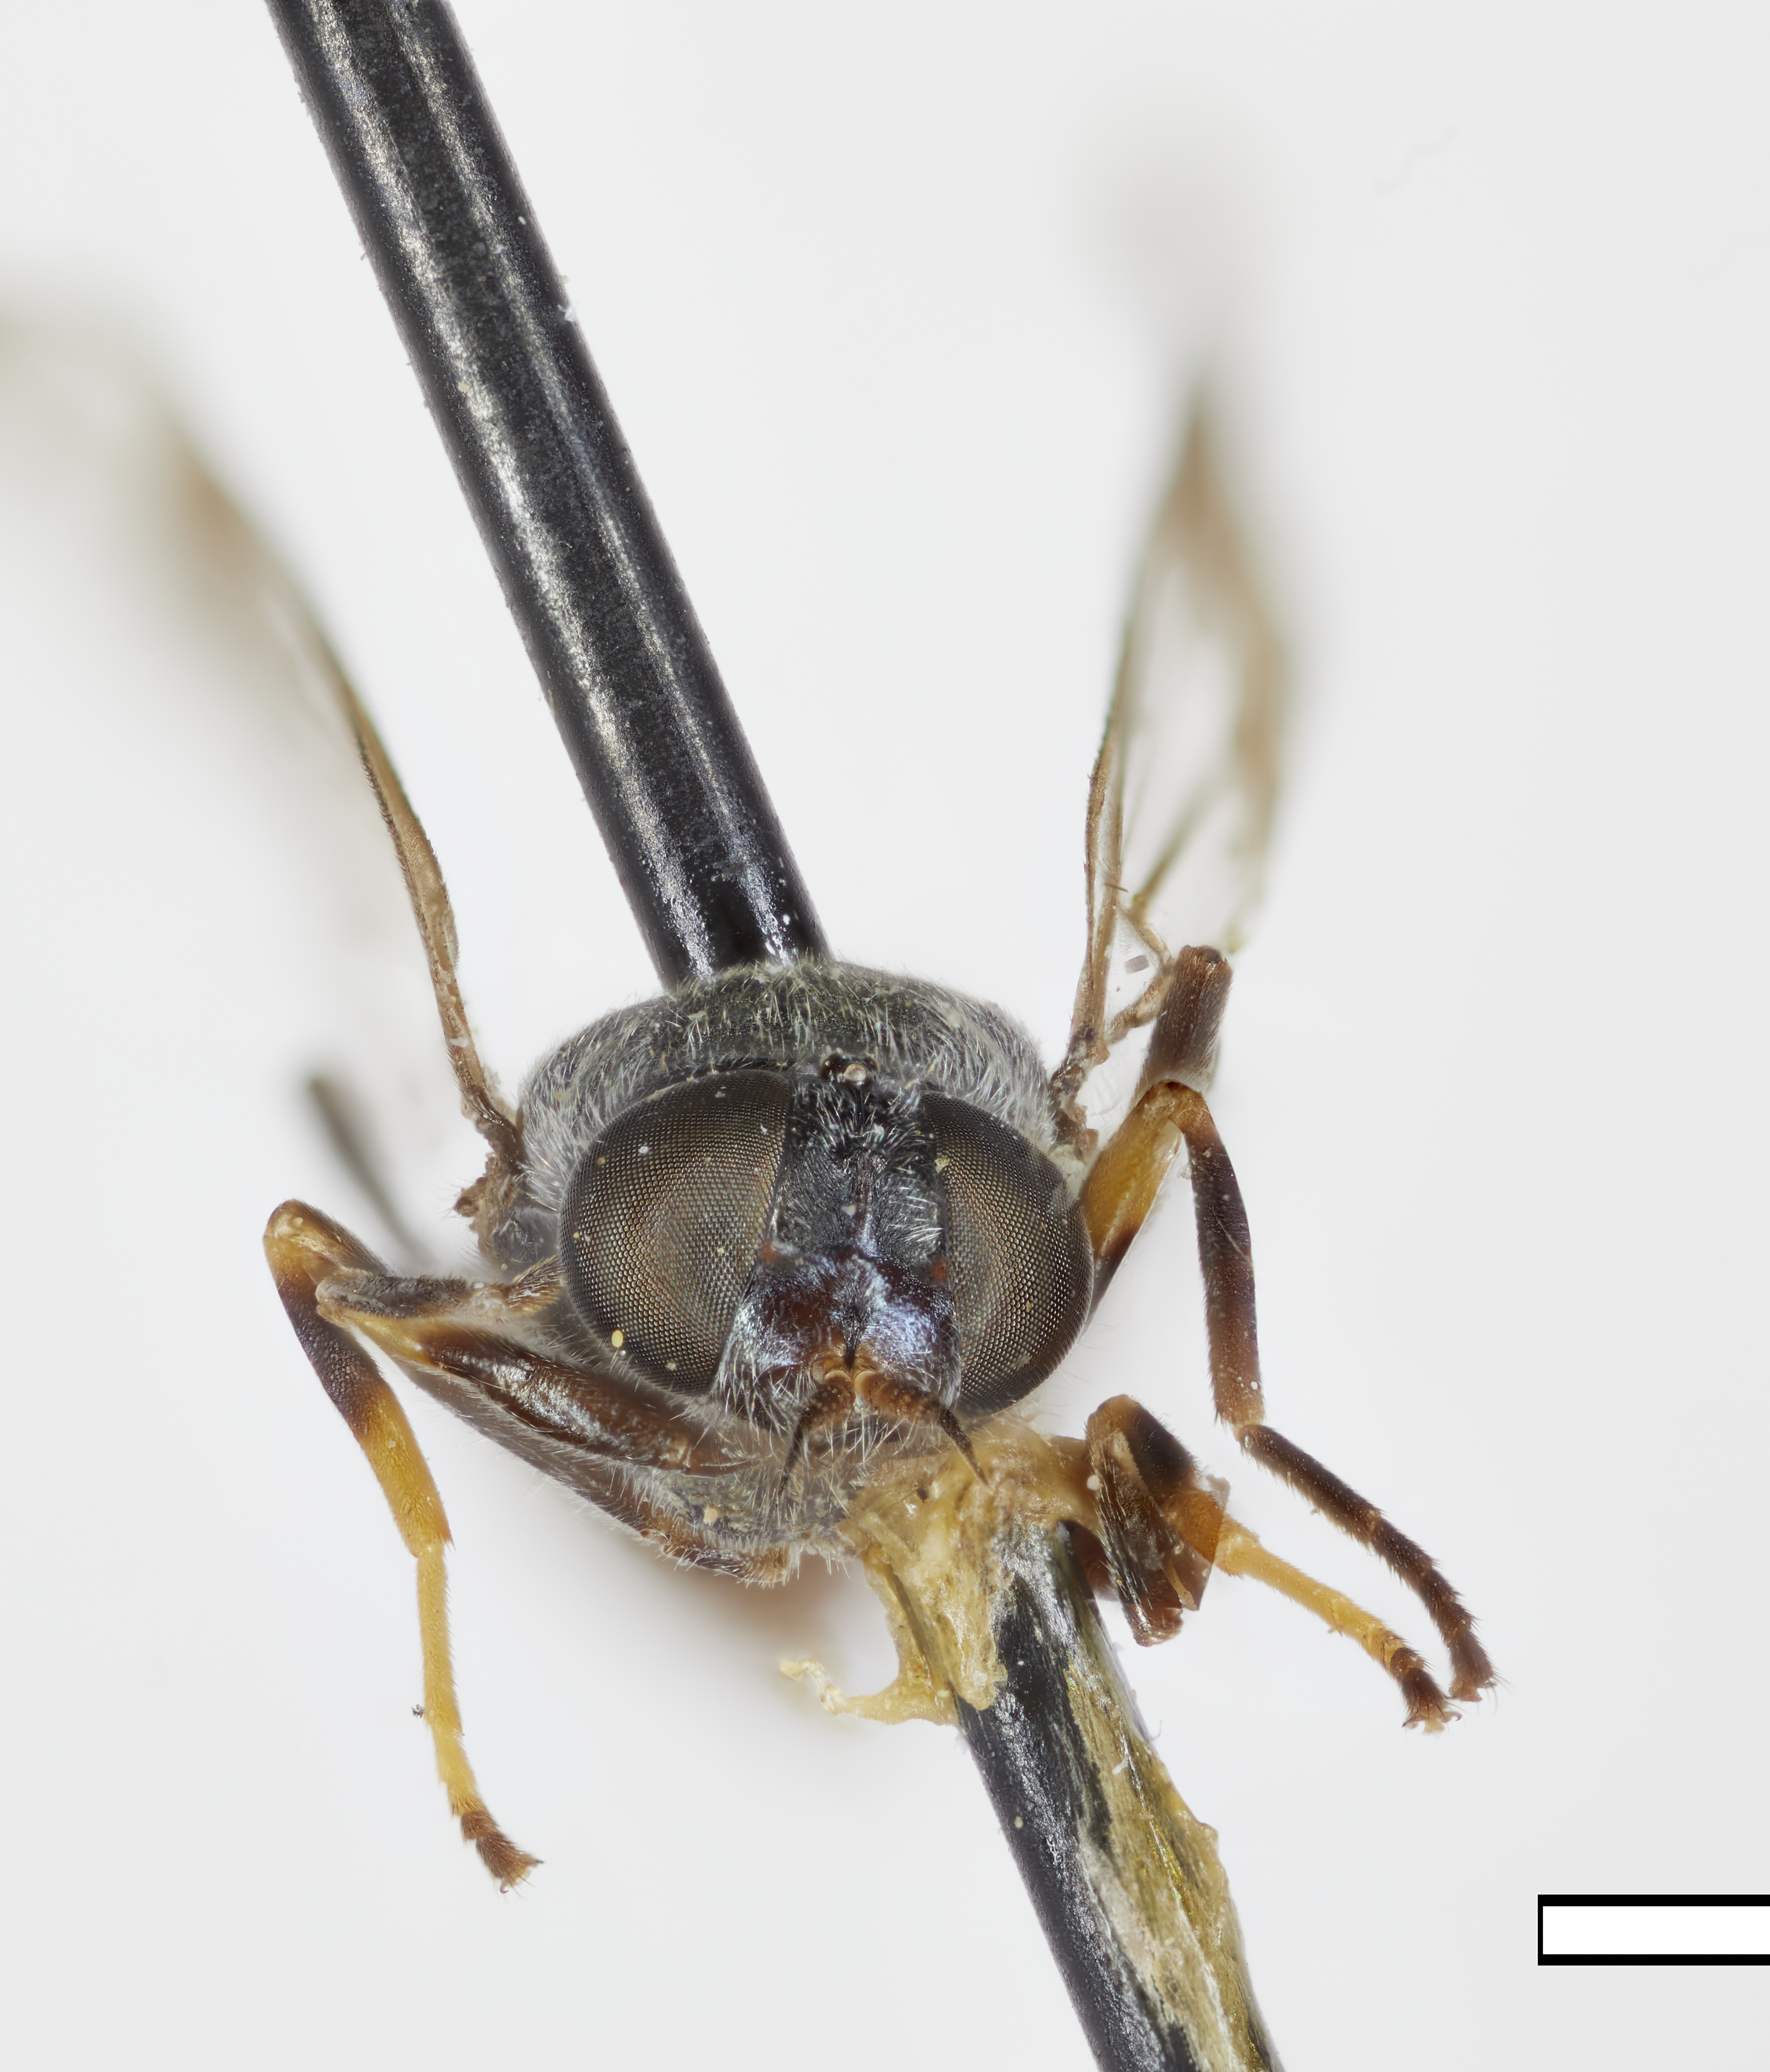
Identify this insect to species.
Myxosargus anomalus
